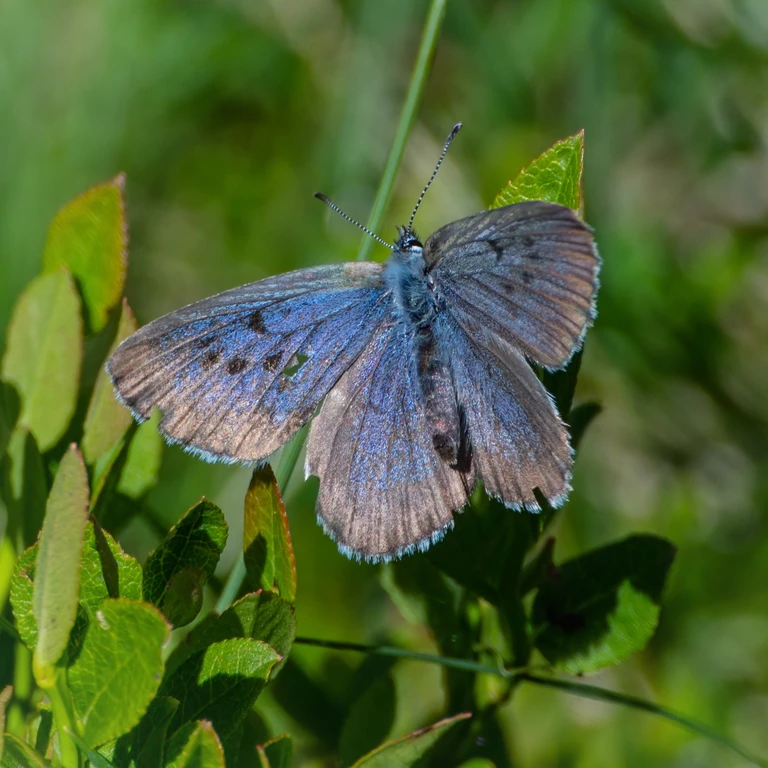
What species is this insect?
Phengaris arion (also Maculinea arion)
